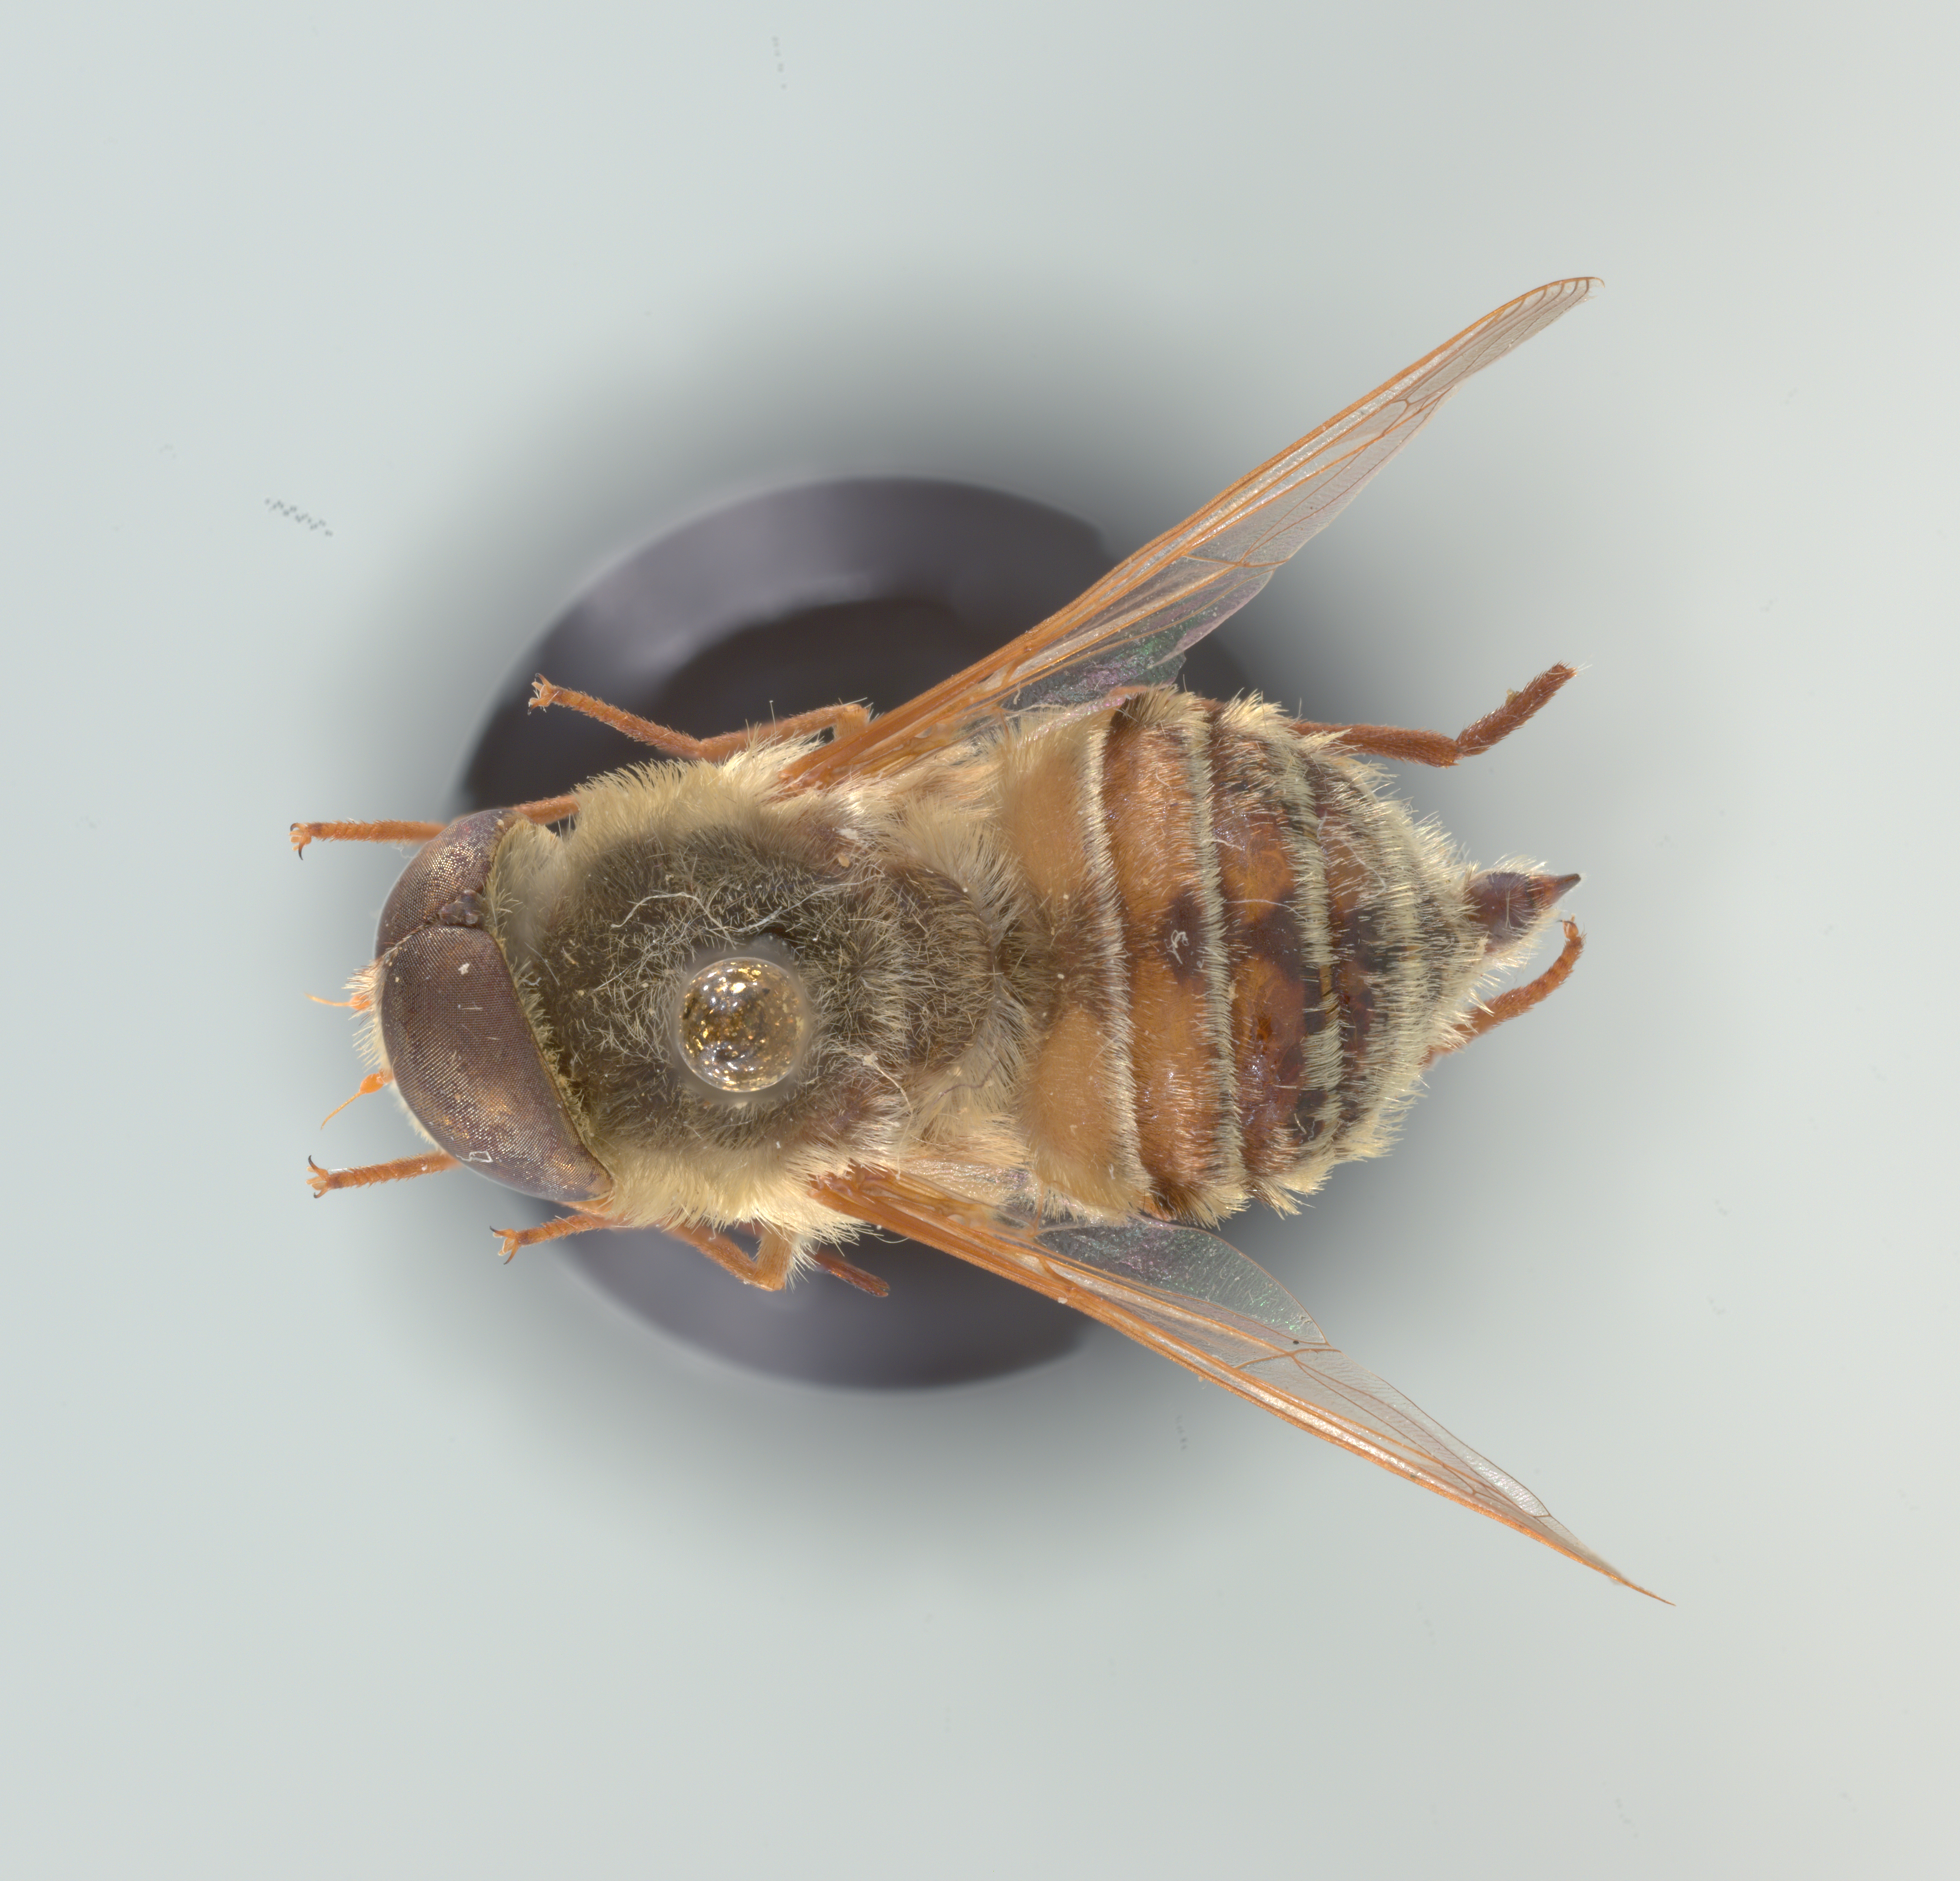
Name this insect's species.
Neorhynchocephalus volaticus
